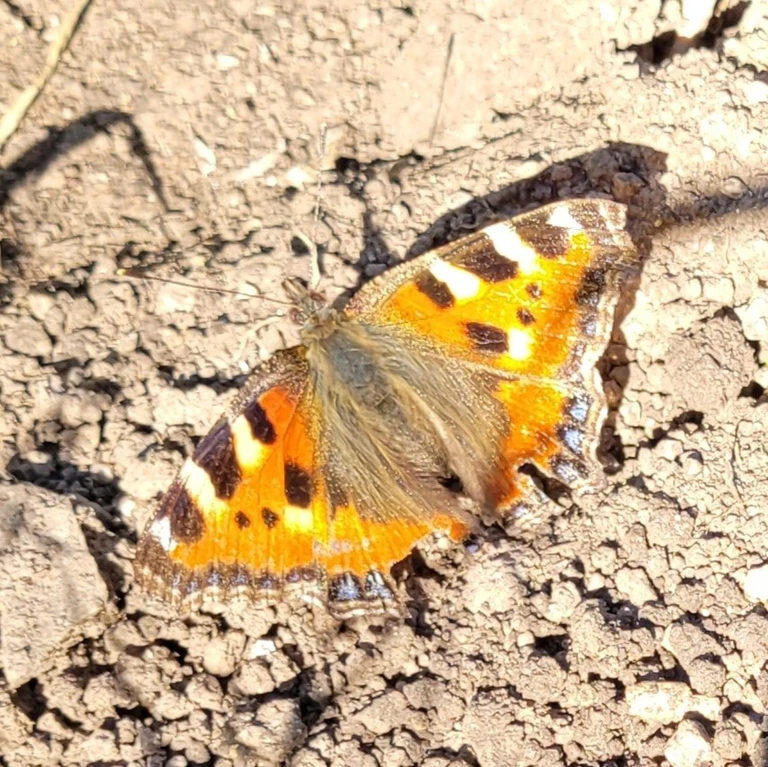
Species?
Aglais urticae
